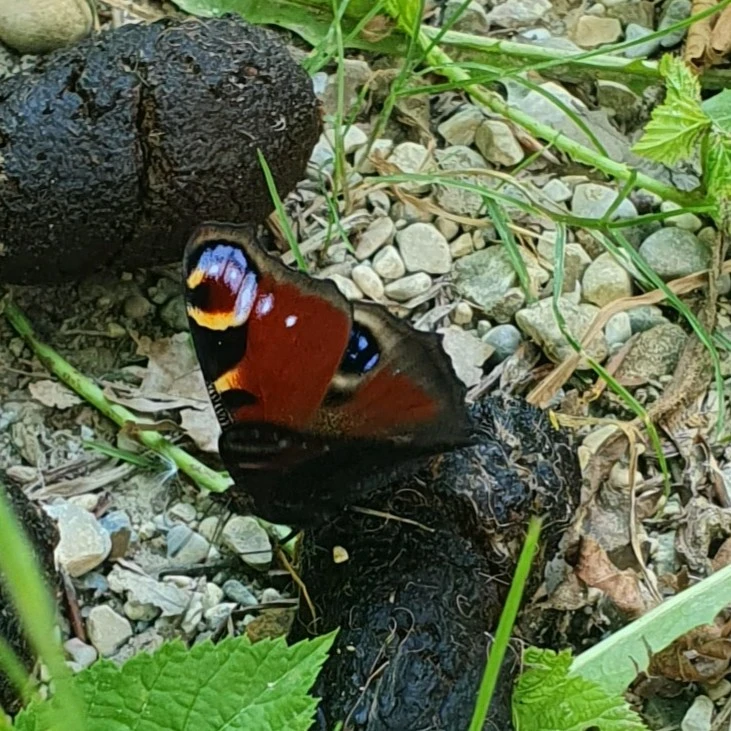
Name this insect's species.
Aglais io
